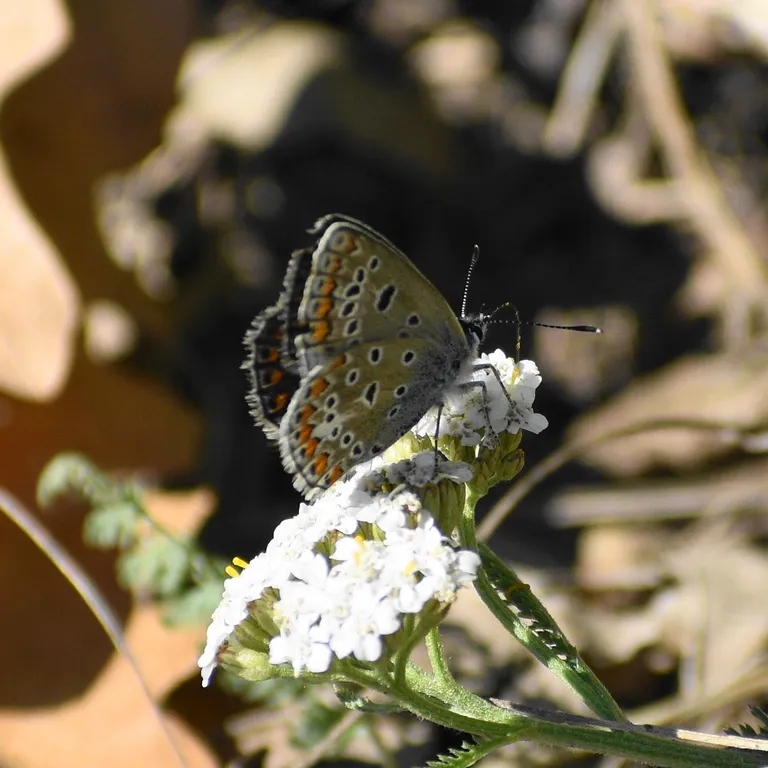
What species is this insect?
Polyommatus icarus
